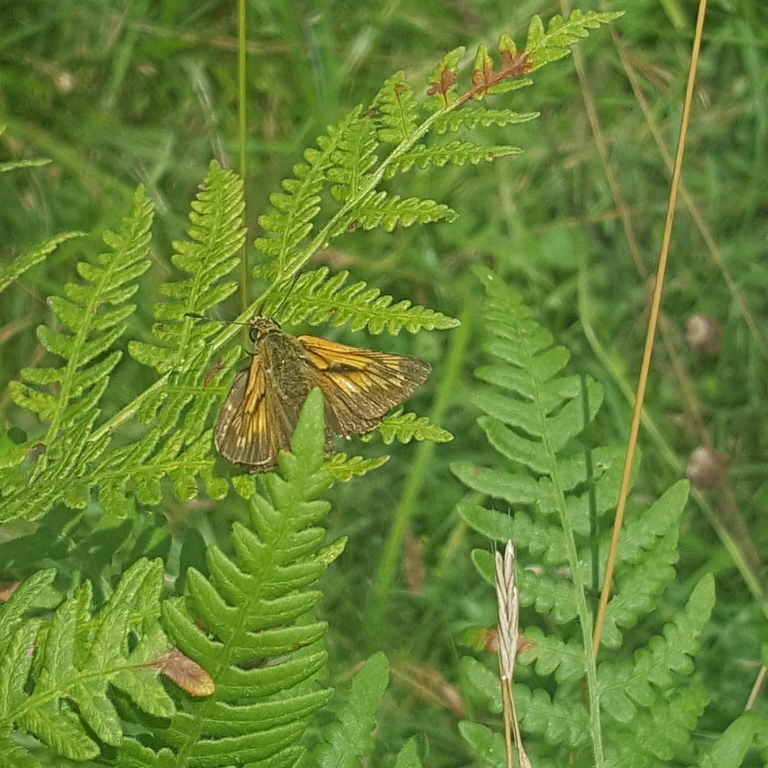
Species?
Ochlodes sylvanus (also Ochlodes venata)
